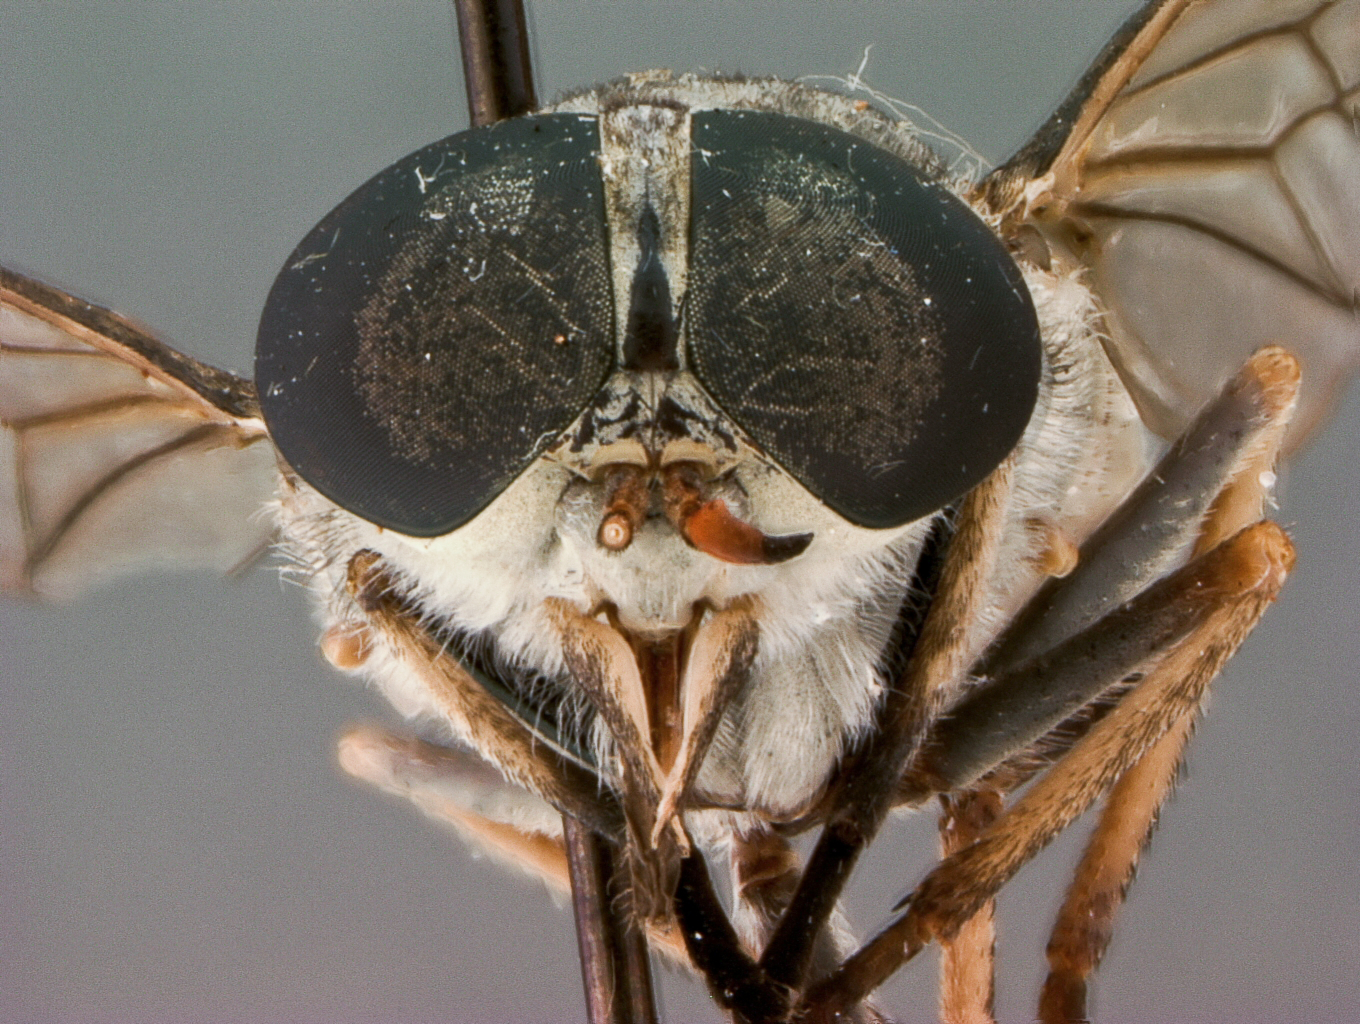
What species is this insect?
Tabanus nipponicus
